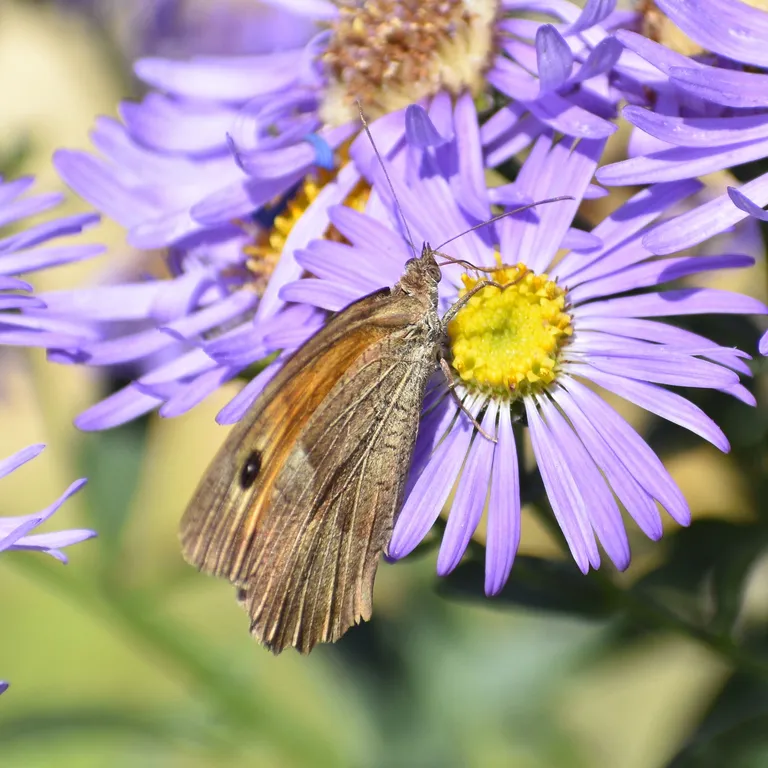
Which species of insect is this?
Maniola jurtina
